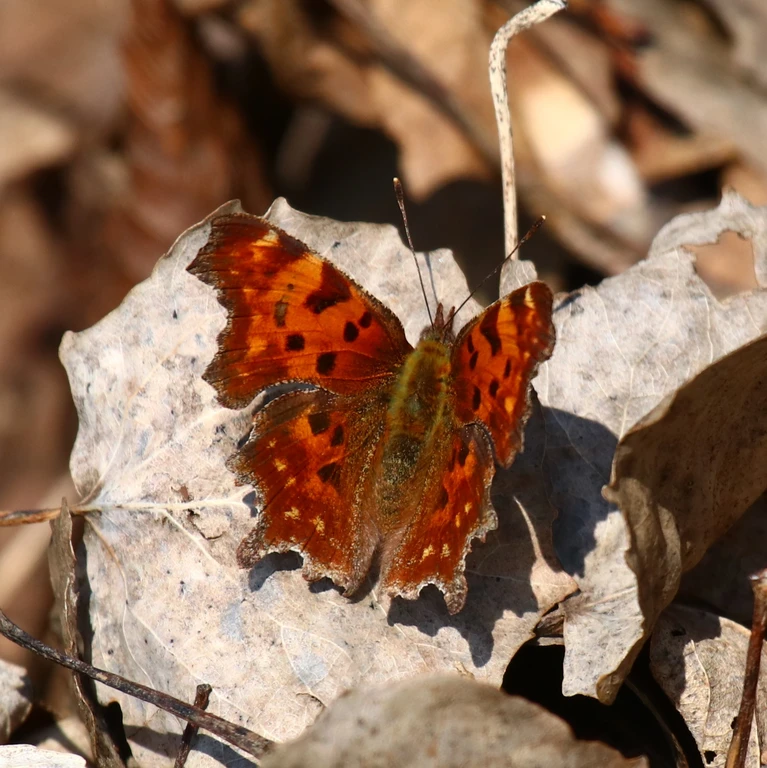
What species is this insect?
Polygonia c-album
